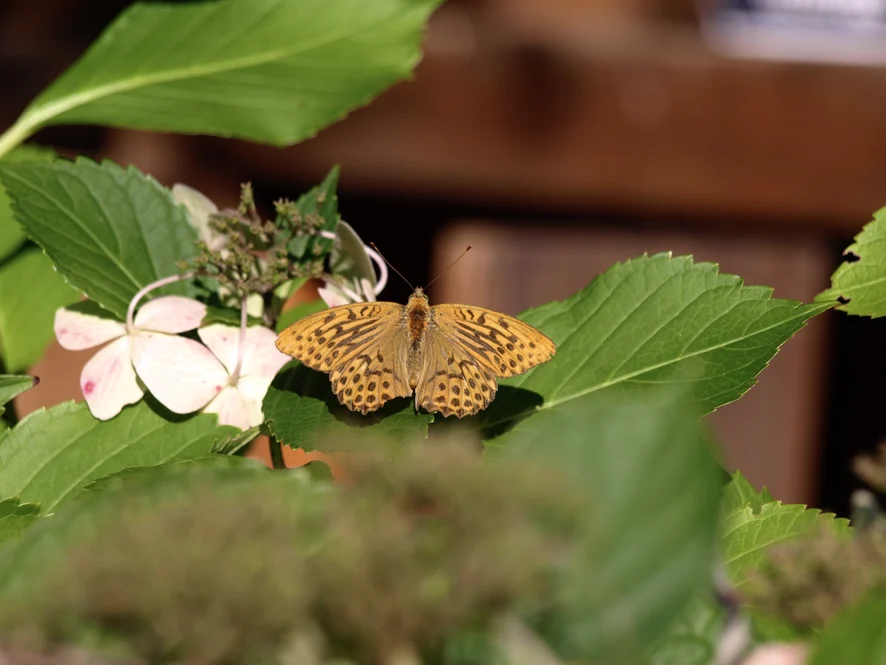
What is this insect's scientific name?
Argynnis paphia
